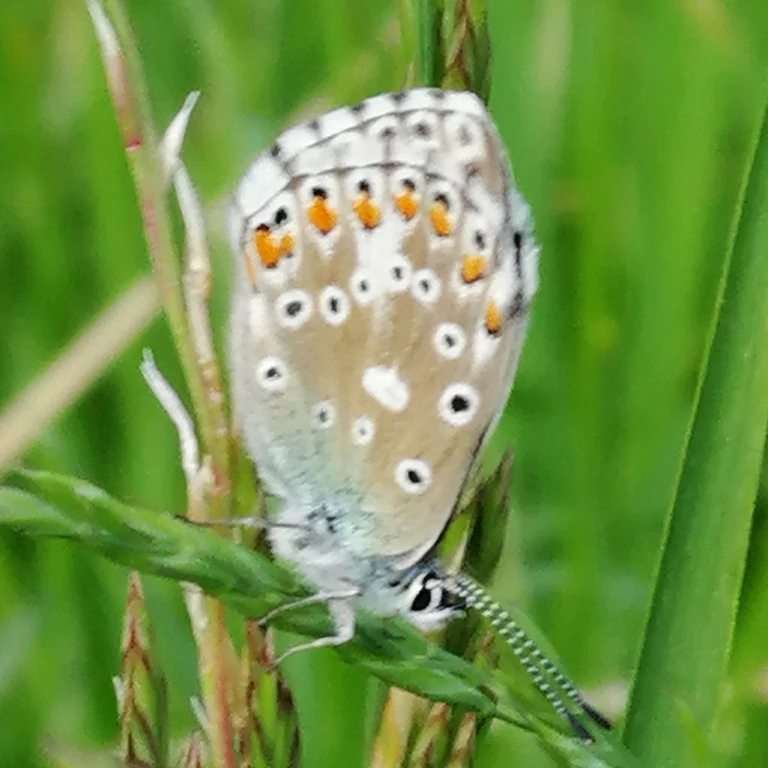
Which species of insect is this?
Lysandra bellargus
